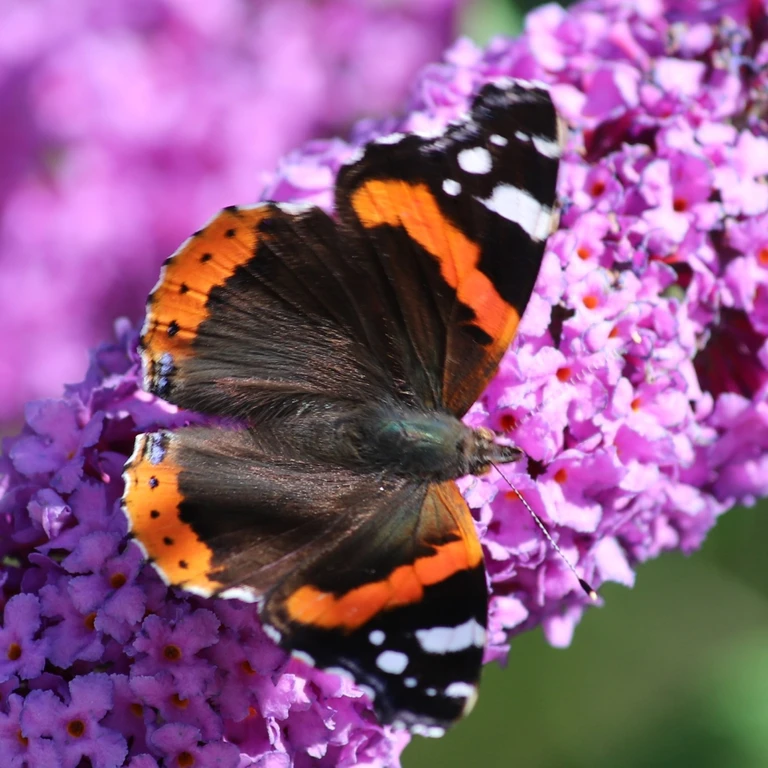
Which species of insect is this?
Vanessa atalanta
